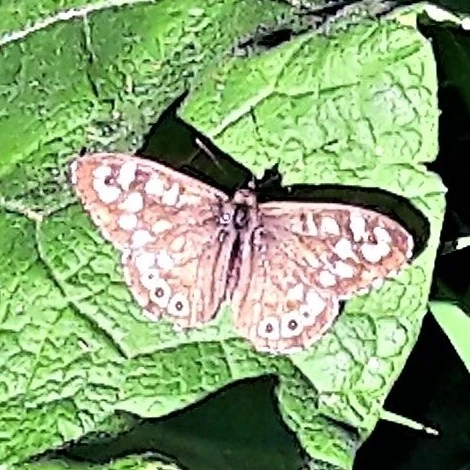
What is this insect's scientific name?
Pararge aegeria
